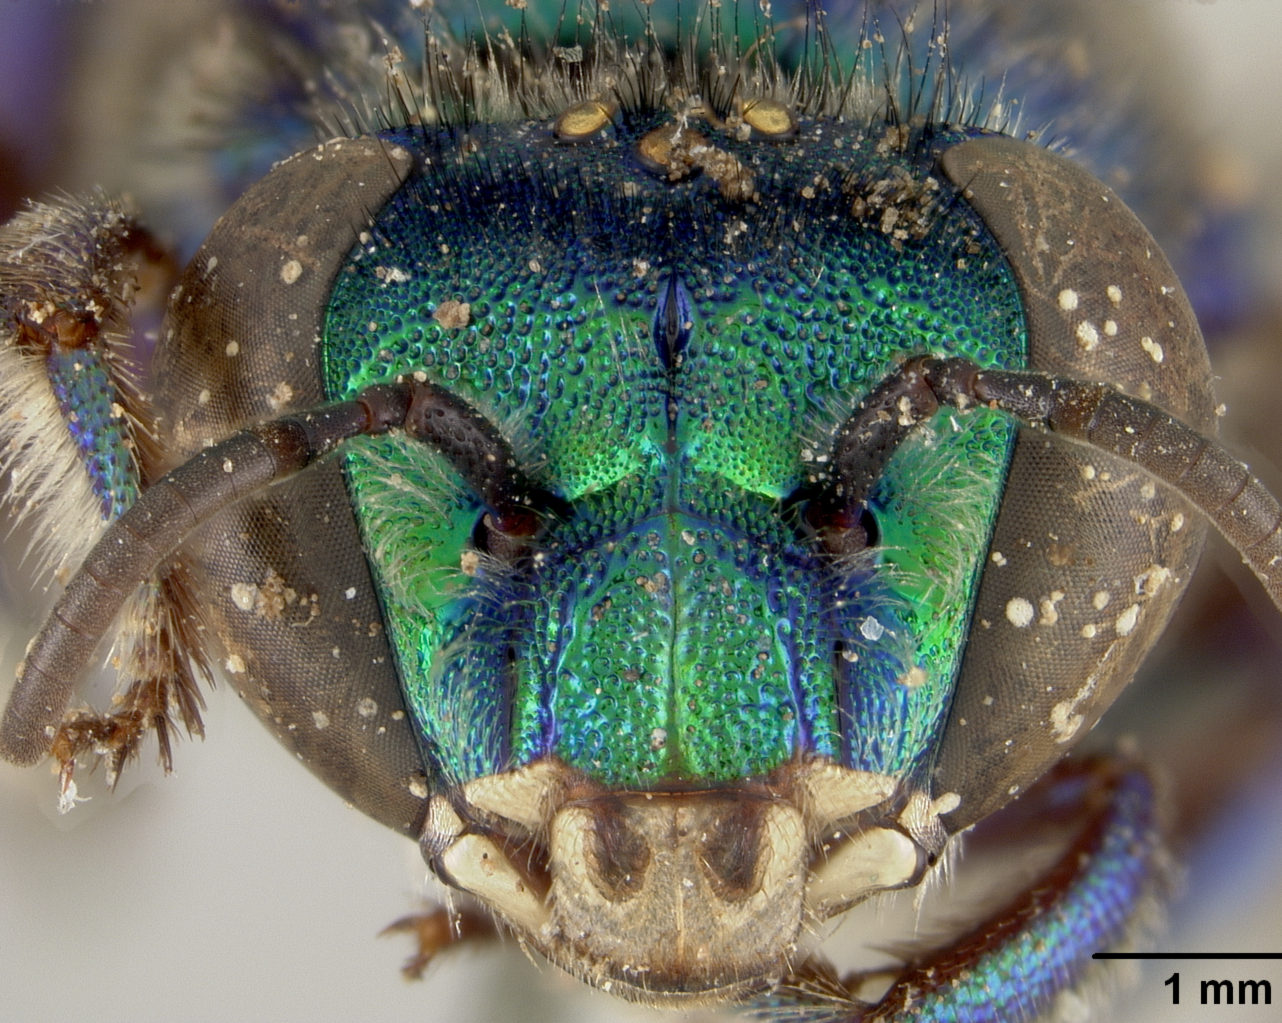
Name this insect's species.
Euglossa cordata
